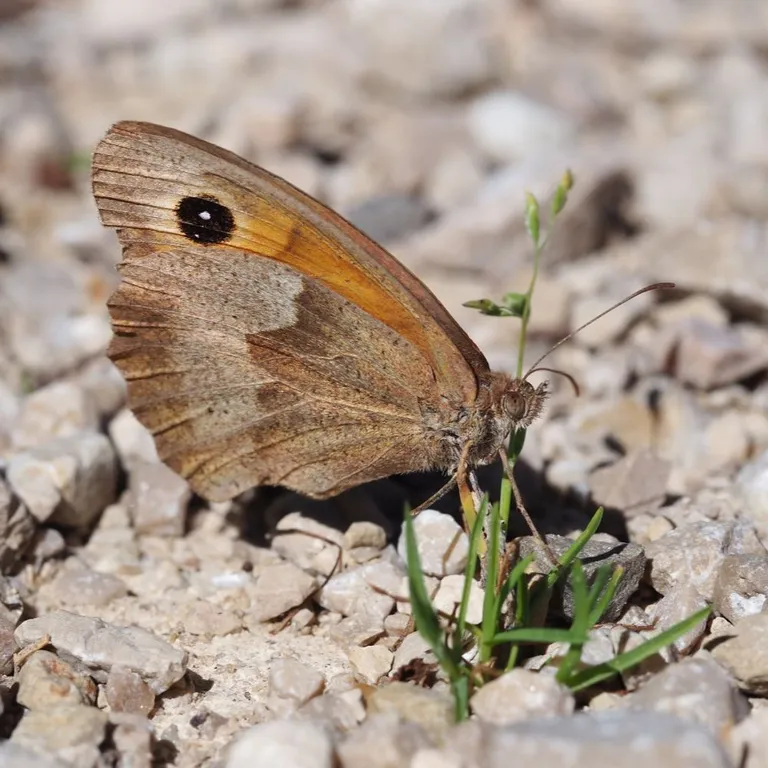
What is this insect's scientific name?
Maniola jurtina
